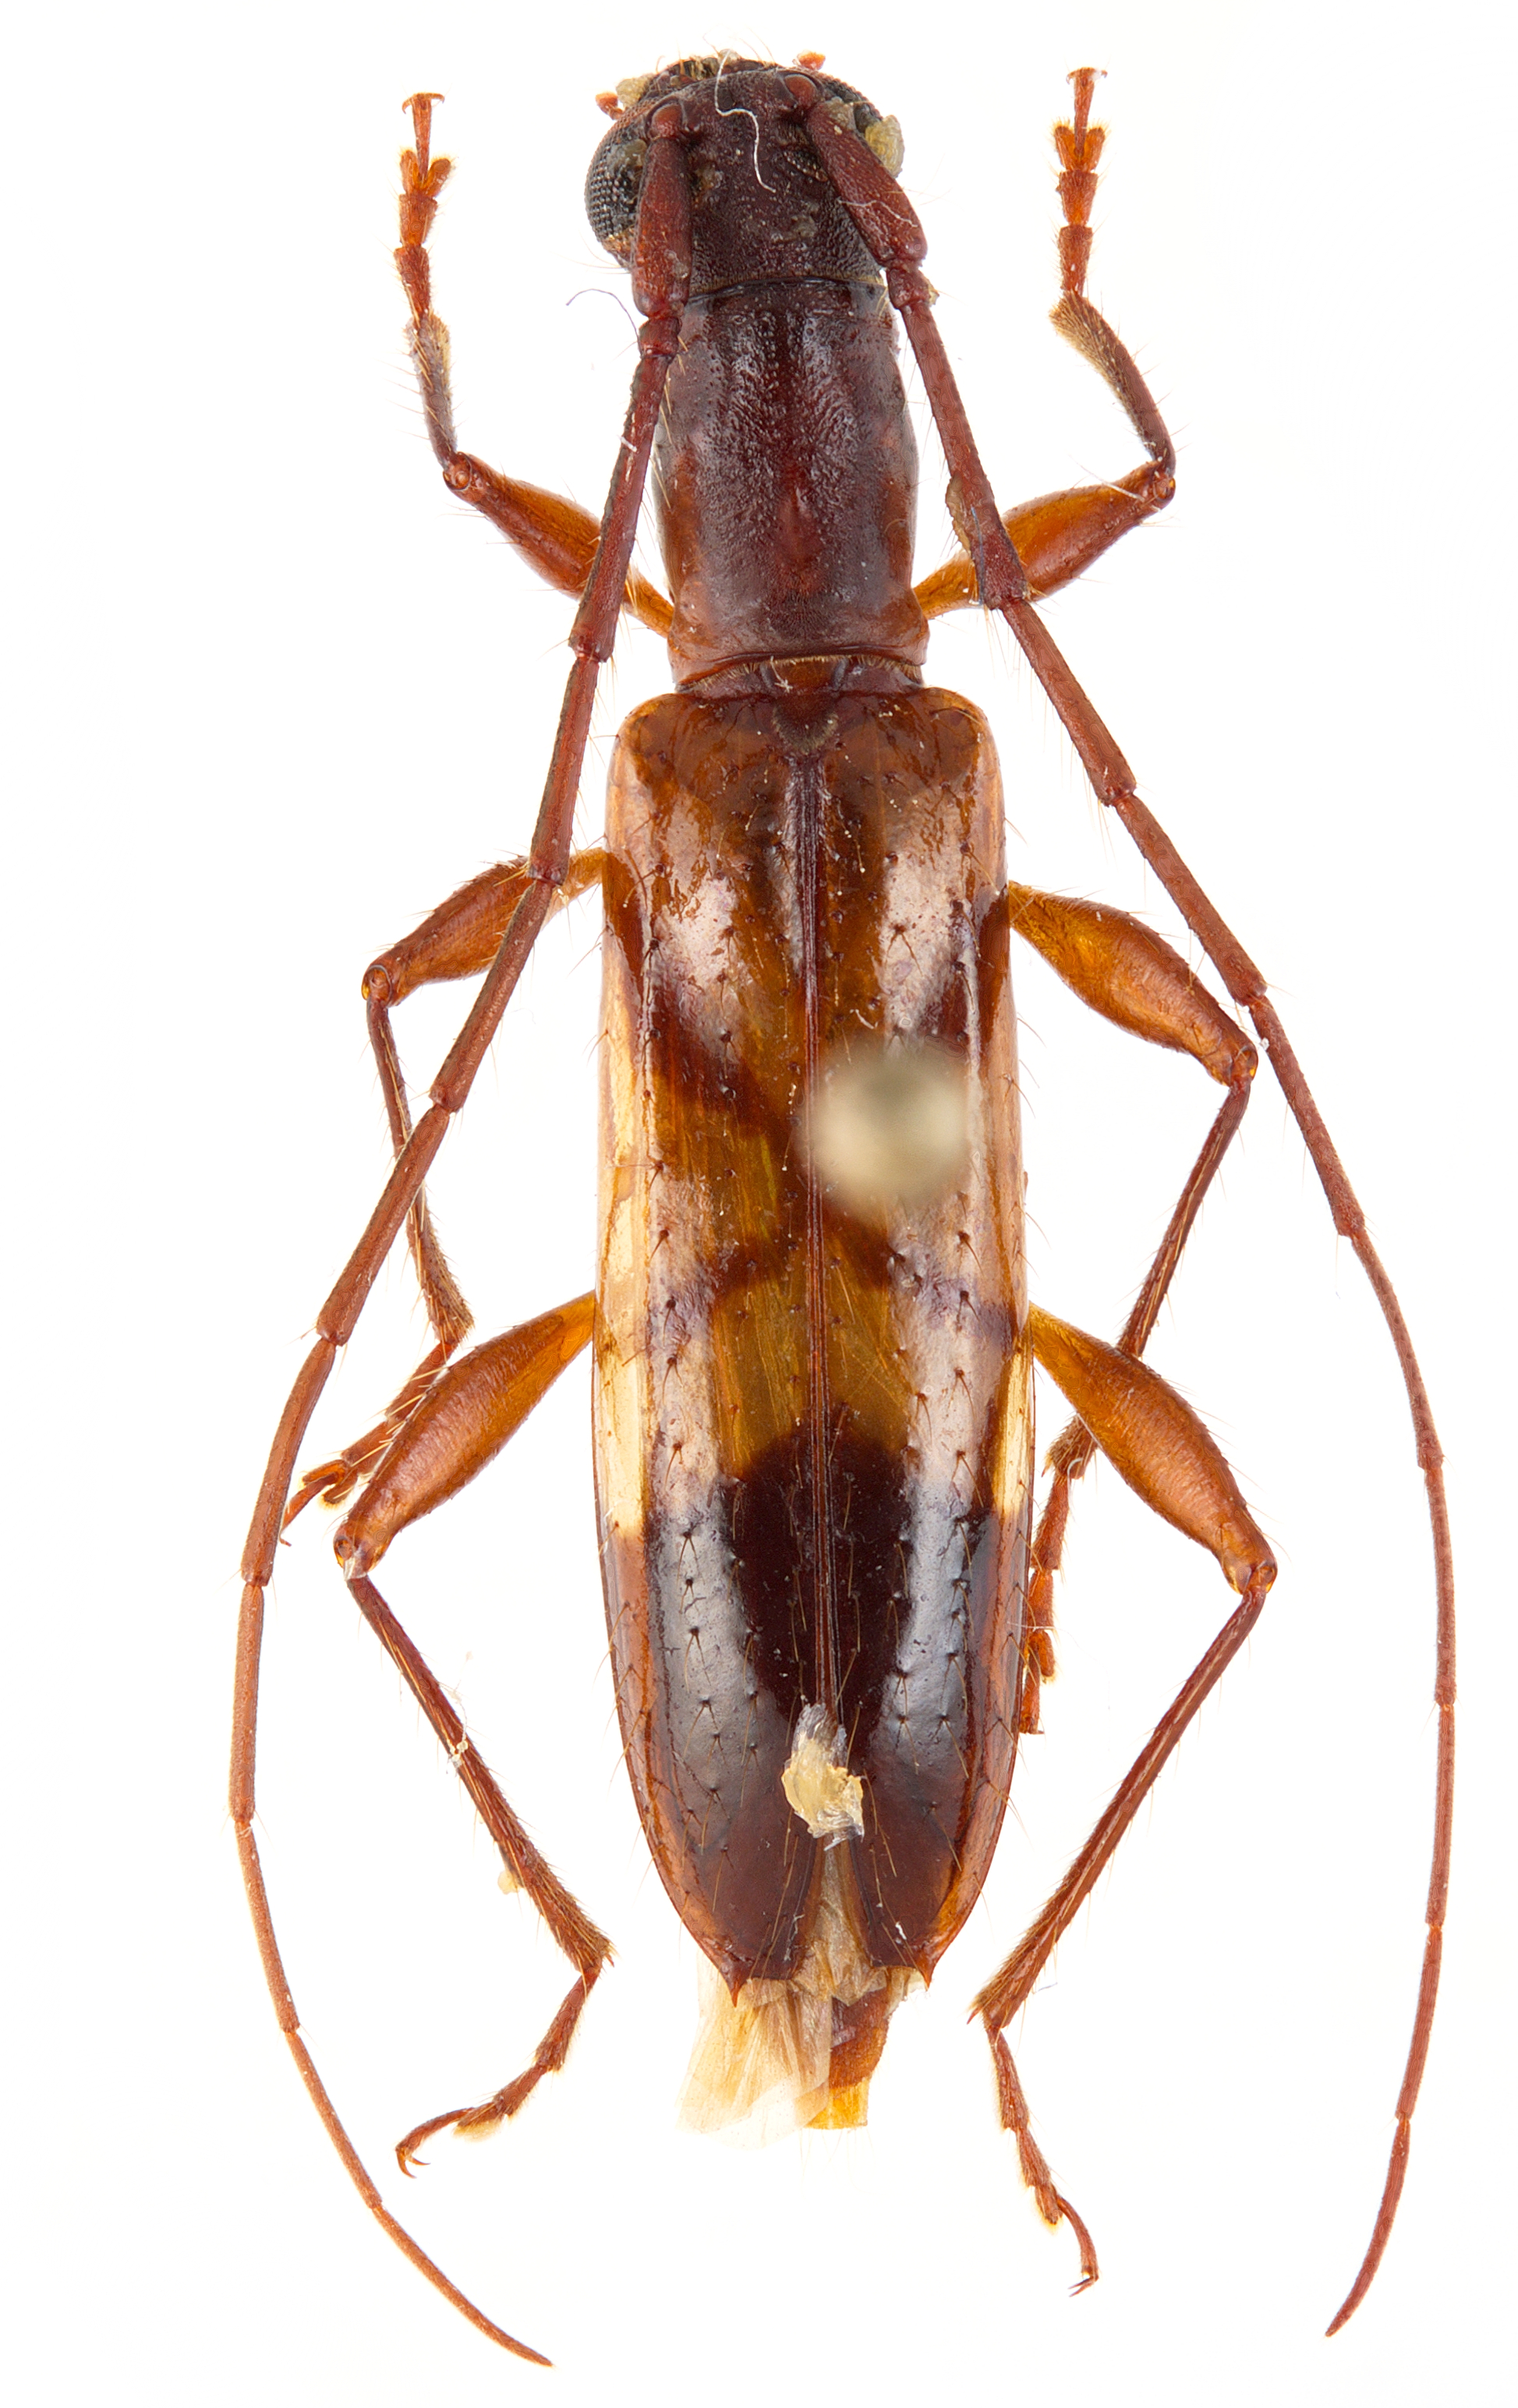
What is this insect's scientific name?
Pygmodeon involutum
